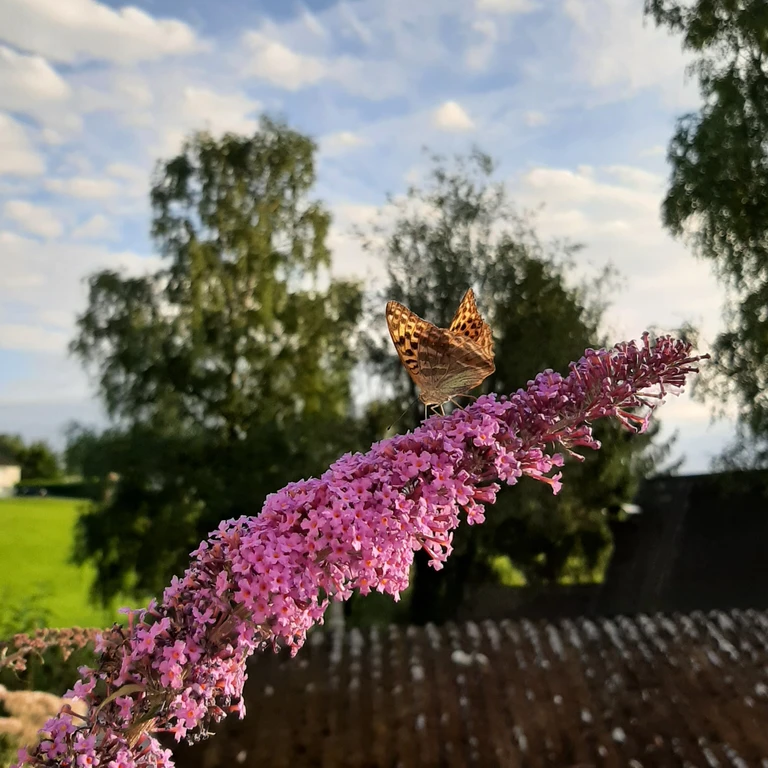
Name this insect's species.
Argynnis paphia
